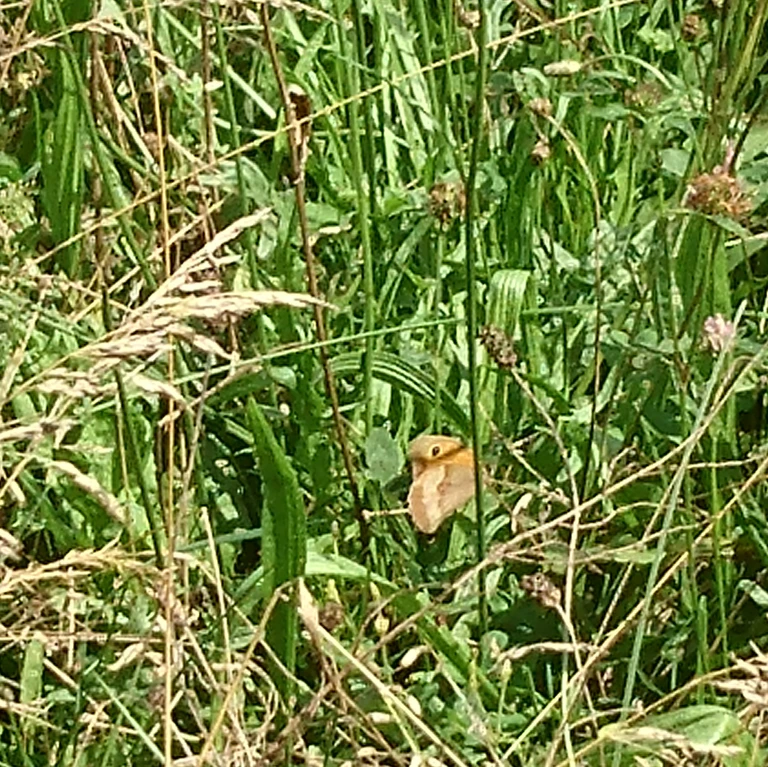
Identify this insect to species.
Maniola jurtina
